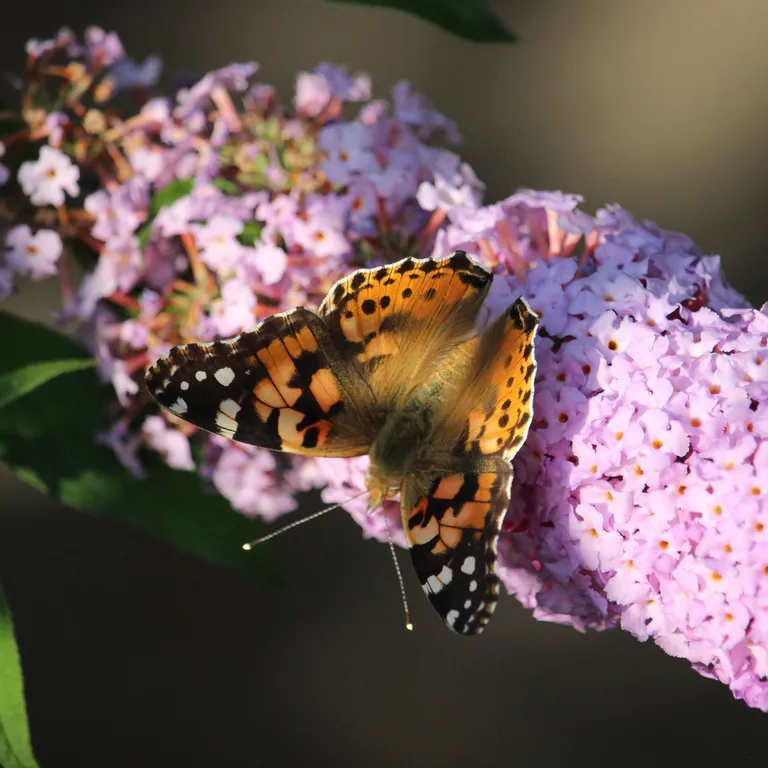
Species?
Vanessa cardui
